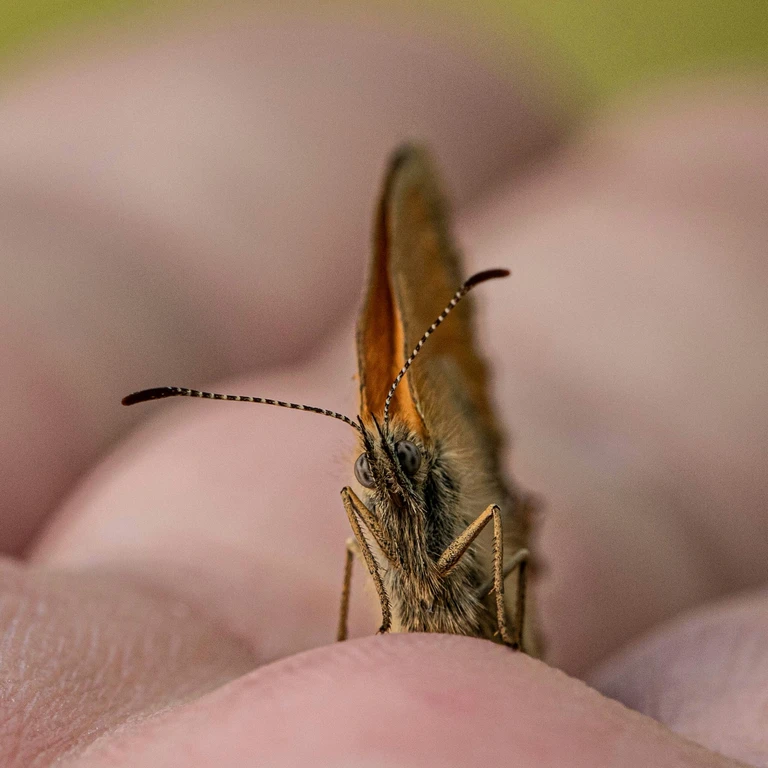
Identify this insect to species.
Coenonympha glycerion (also Coenonympha iphis)
